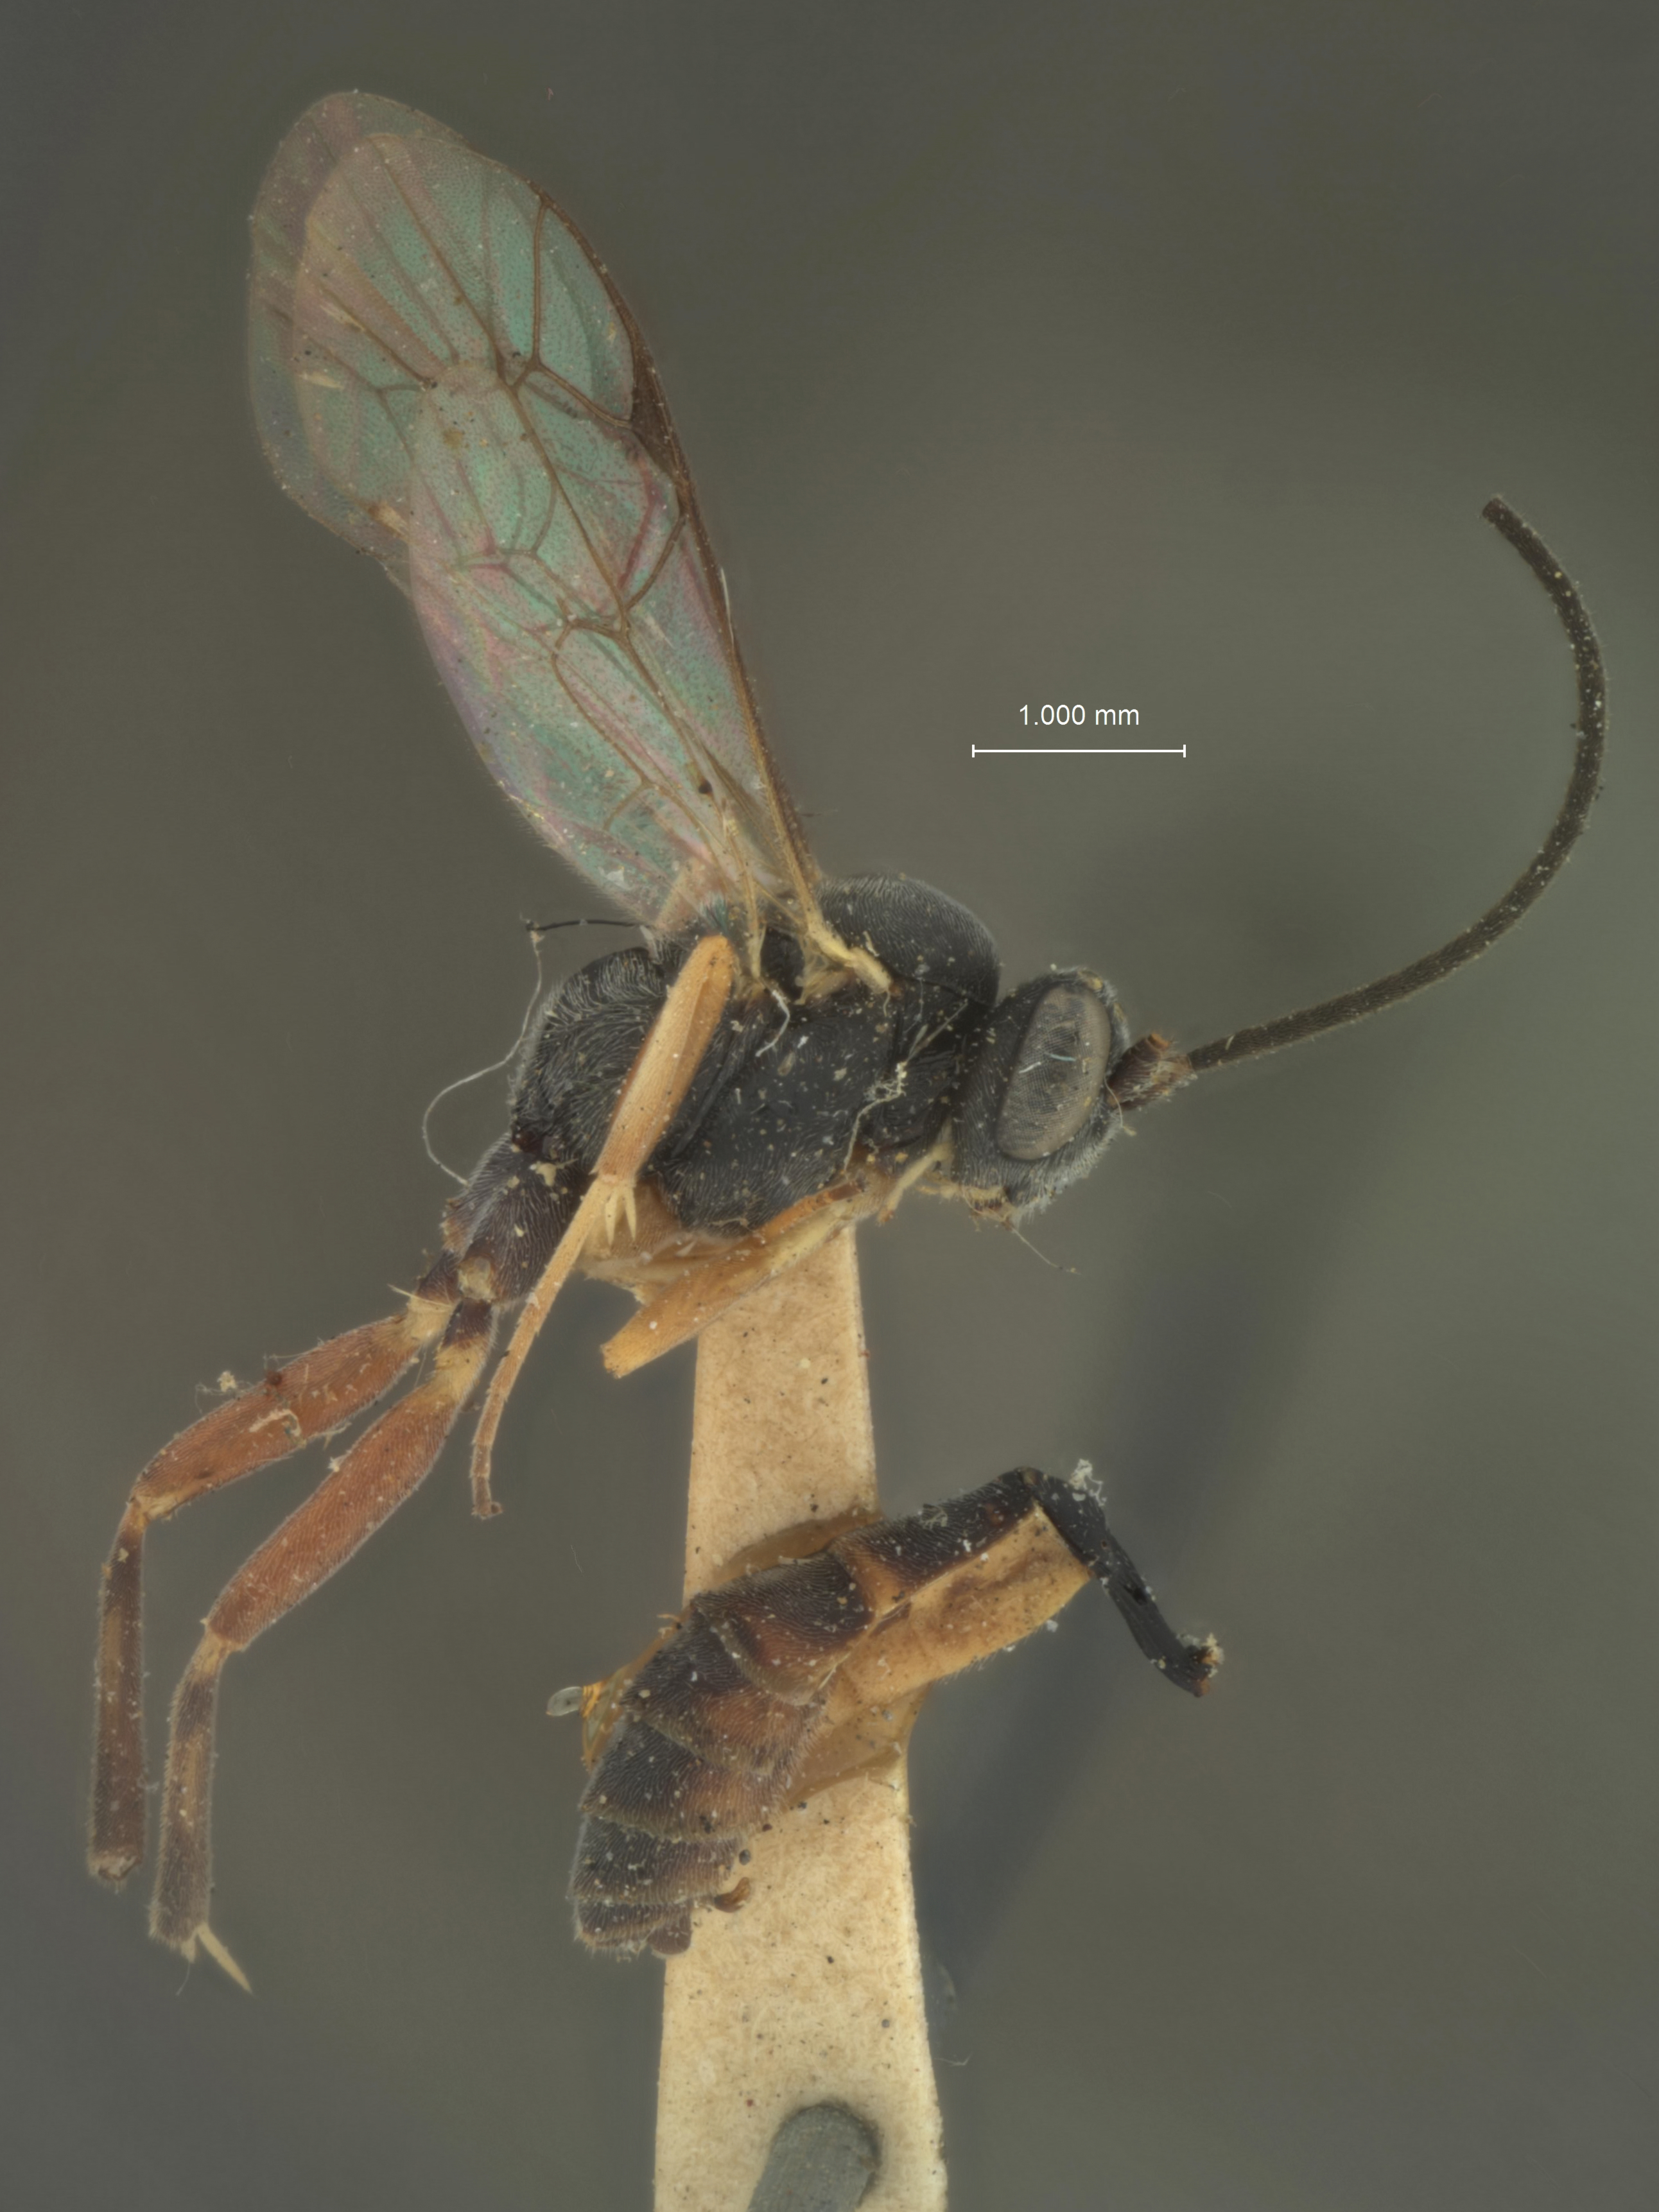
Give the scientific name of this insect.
Limneria heliae
